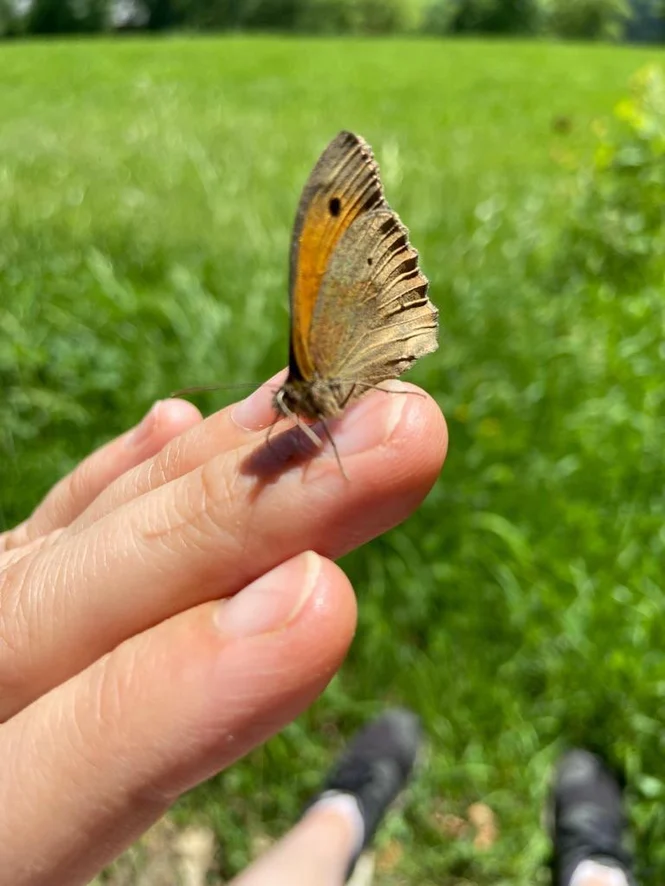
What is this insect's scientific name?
Maniola jurtina
